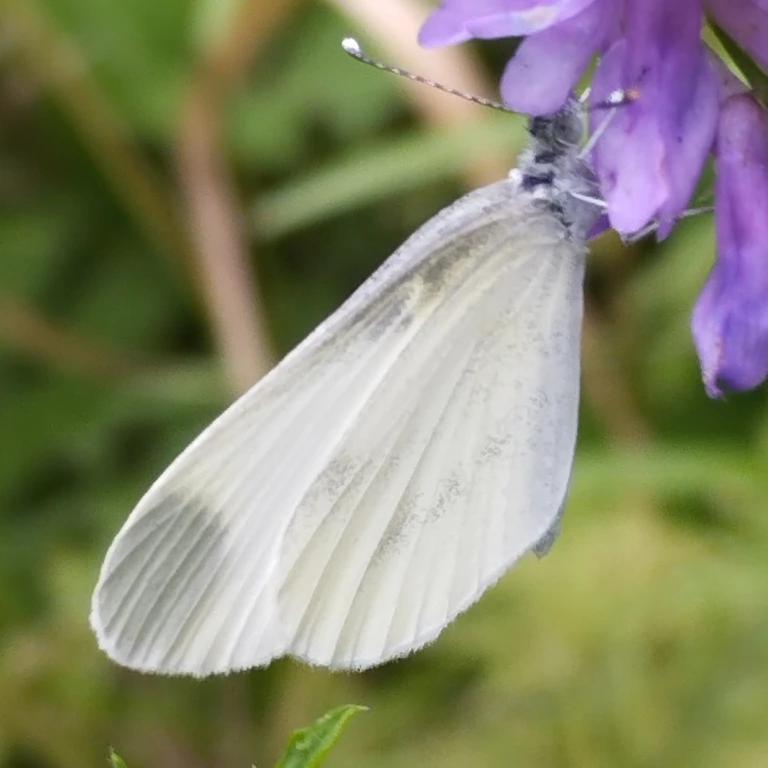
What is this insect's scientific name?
Leptidea sinapis/juvernica
